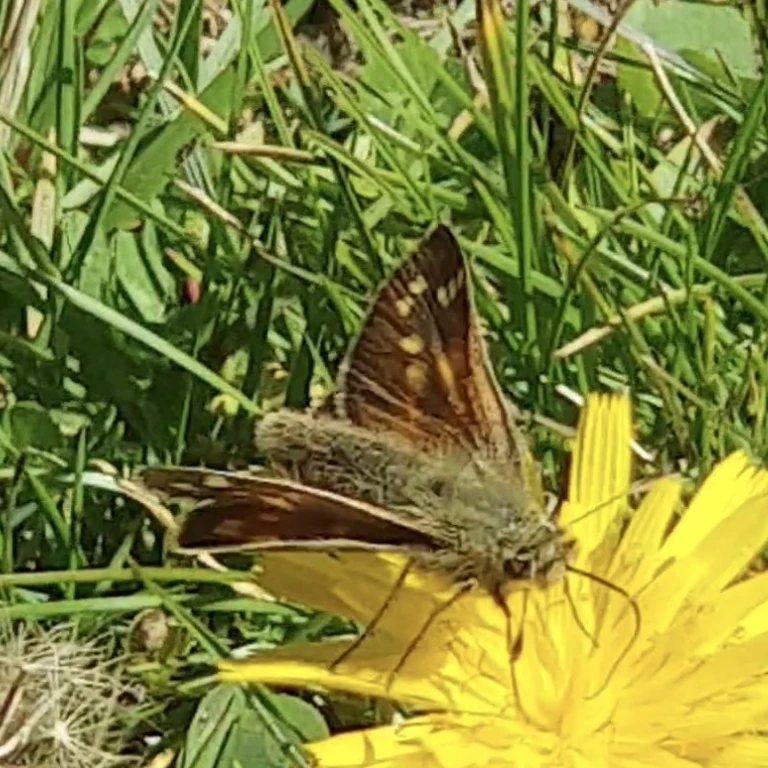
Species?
Hesperia comma
